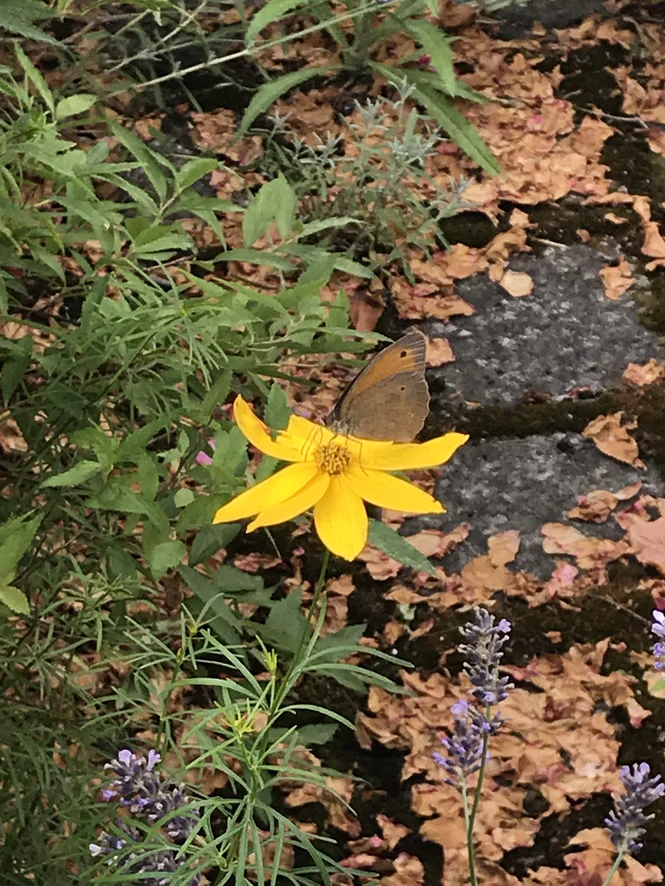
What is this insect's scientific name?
Maniola jurtina
